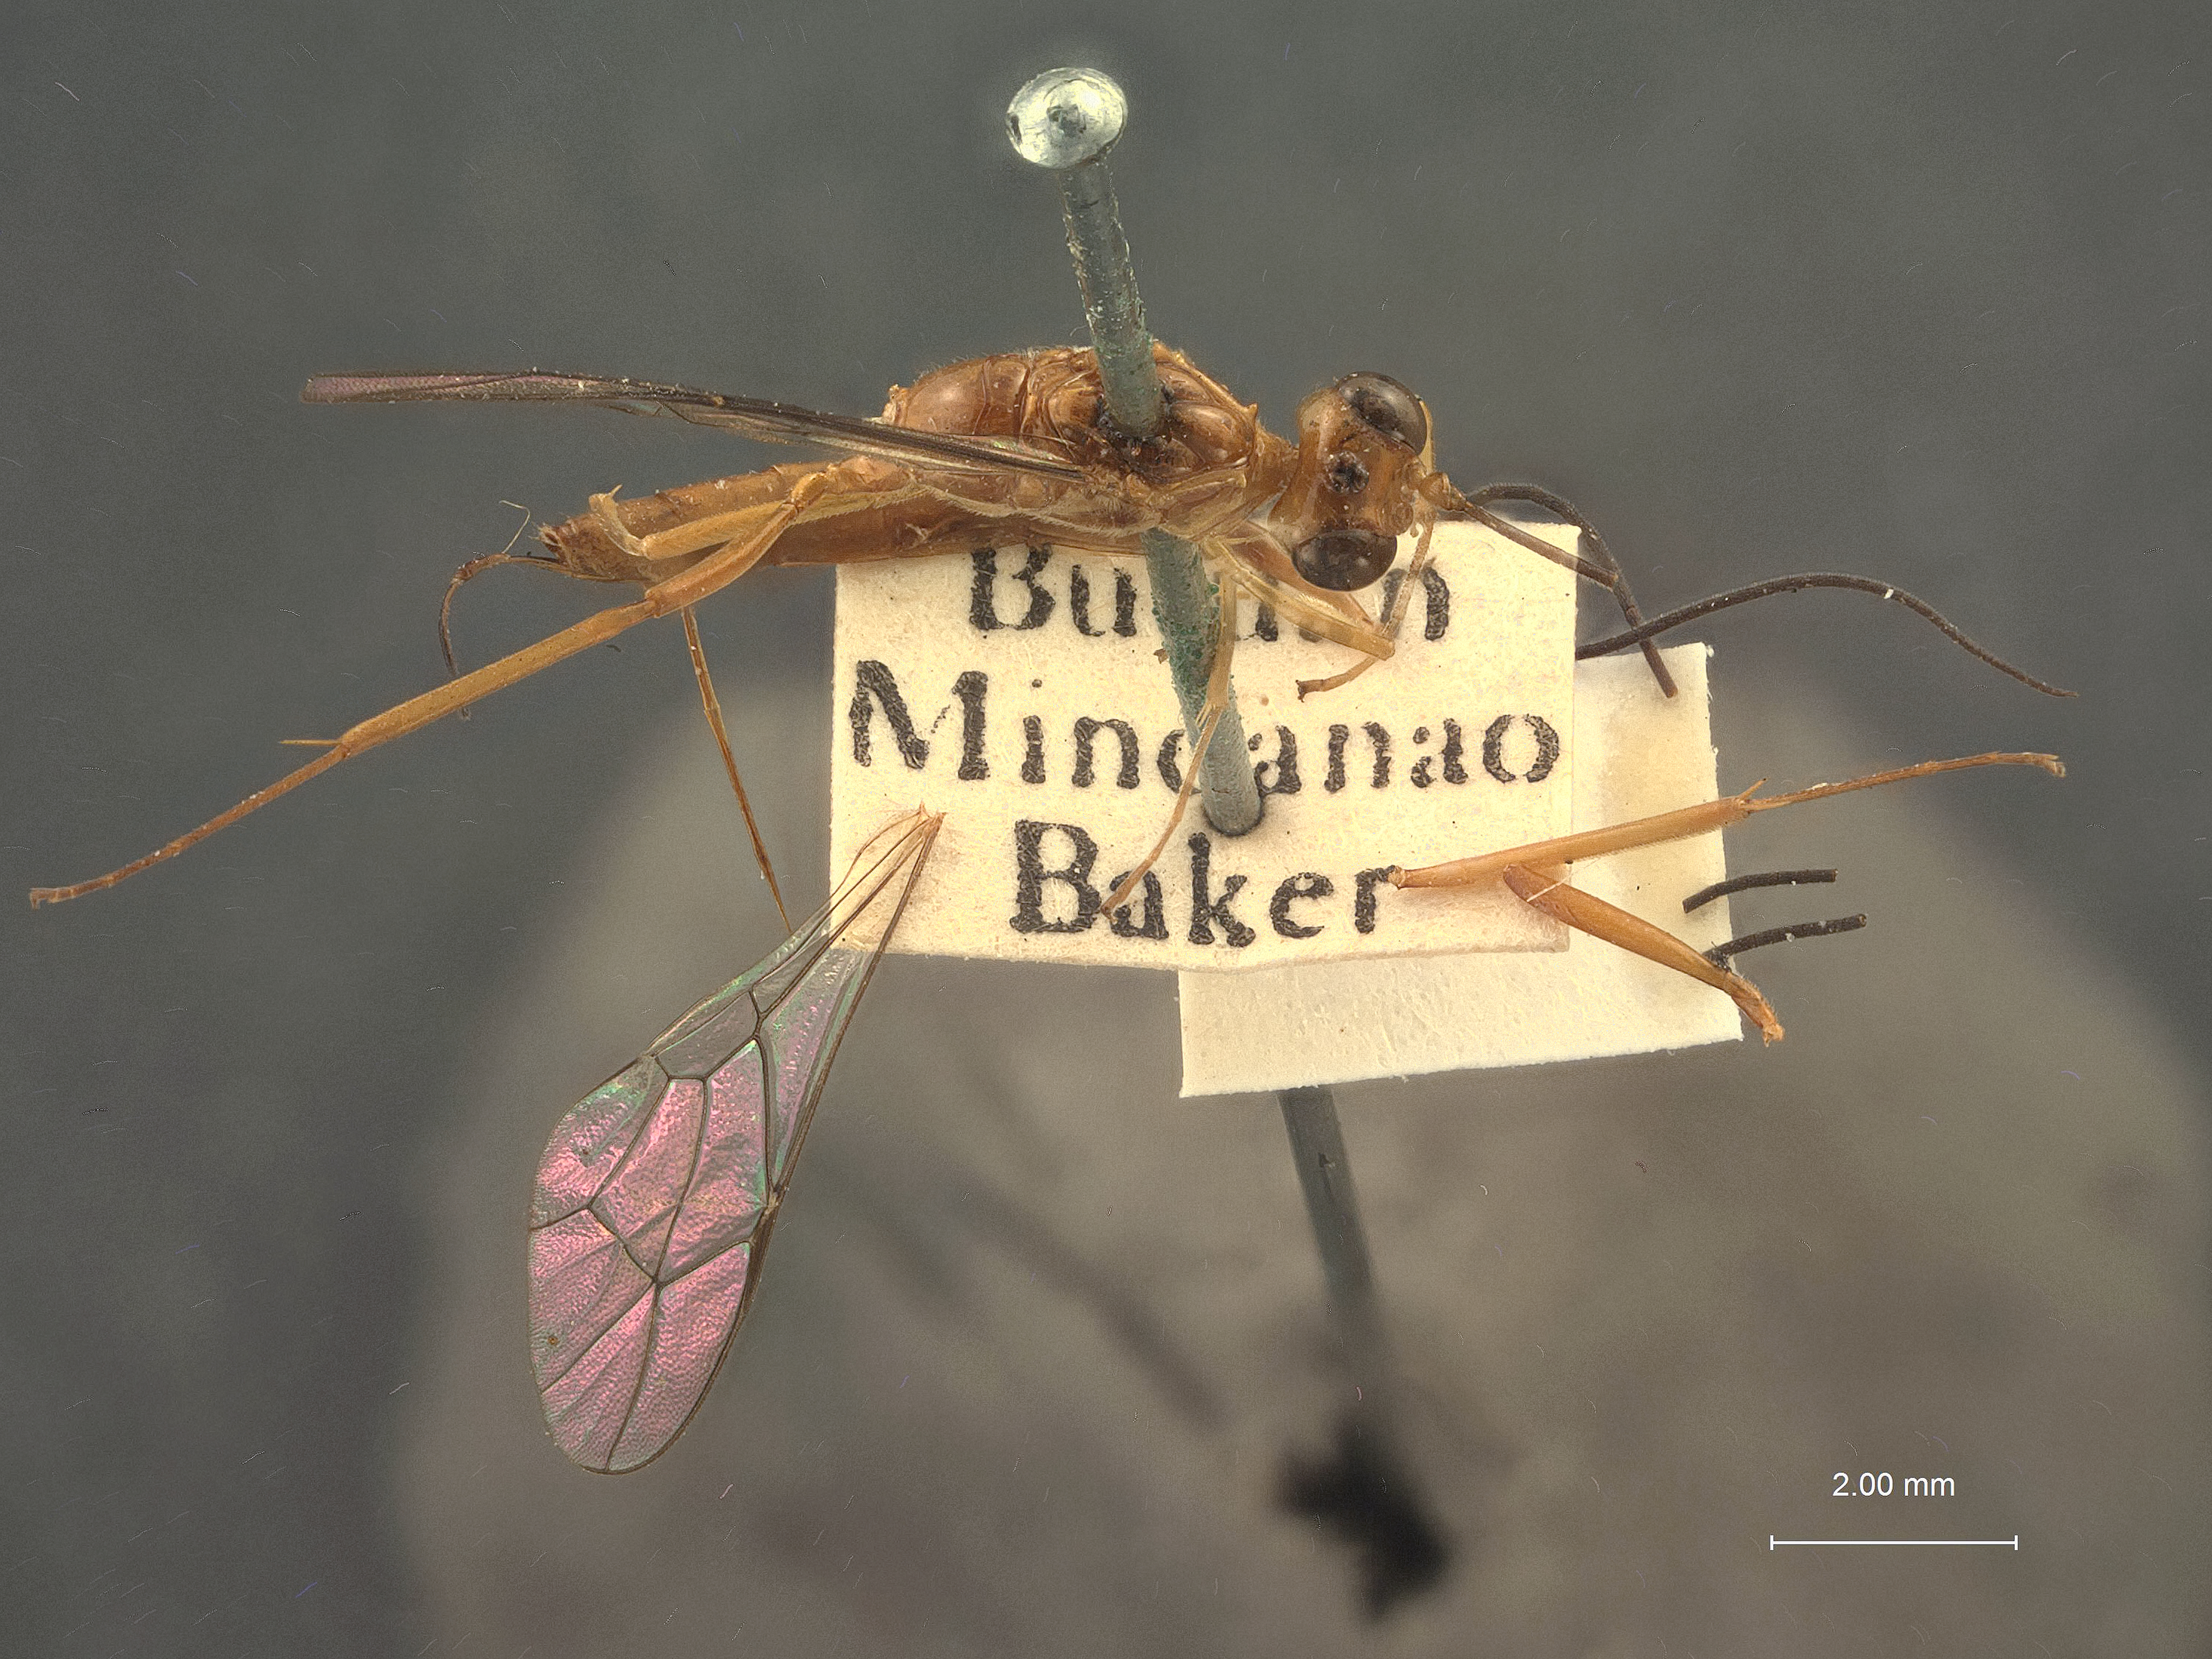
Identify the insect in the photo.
Diapetus uniformis
